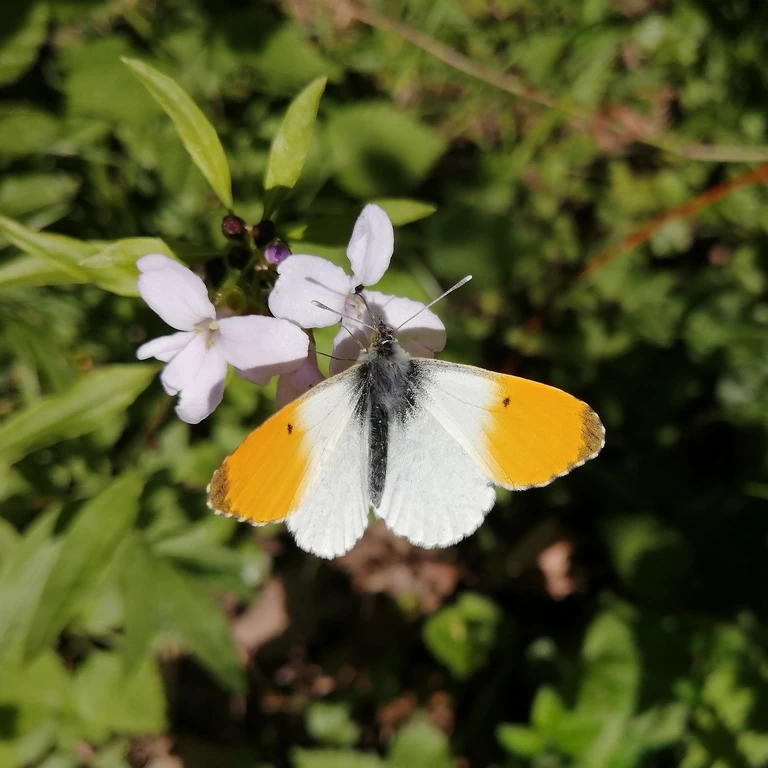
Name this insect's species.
Anthocharis cardamines
